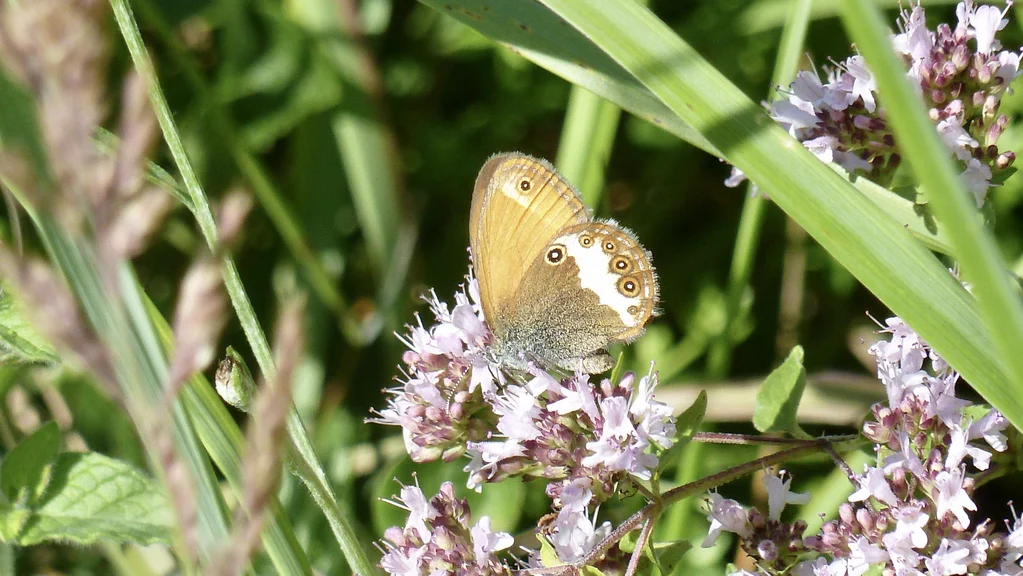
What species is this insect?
Coenonympha arcania
